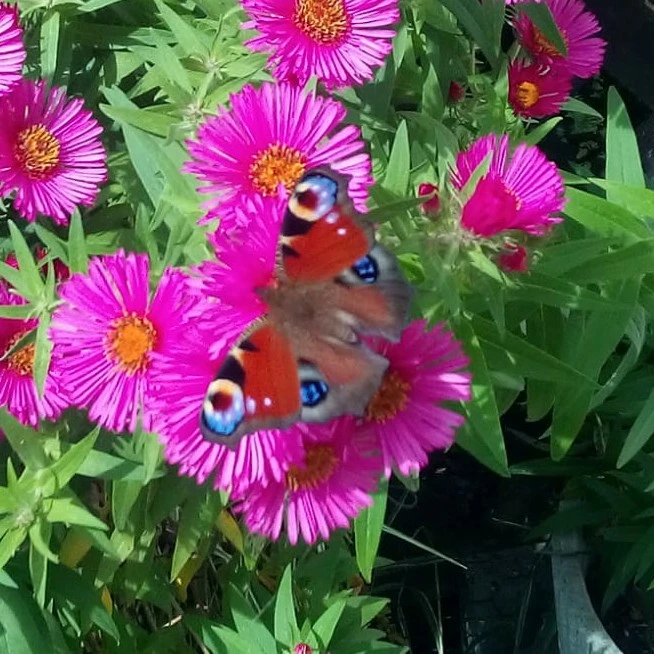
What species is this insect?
Aglais io
